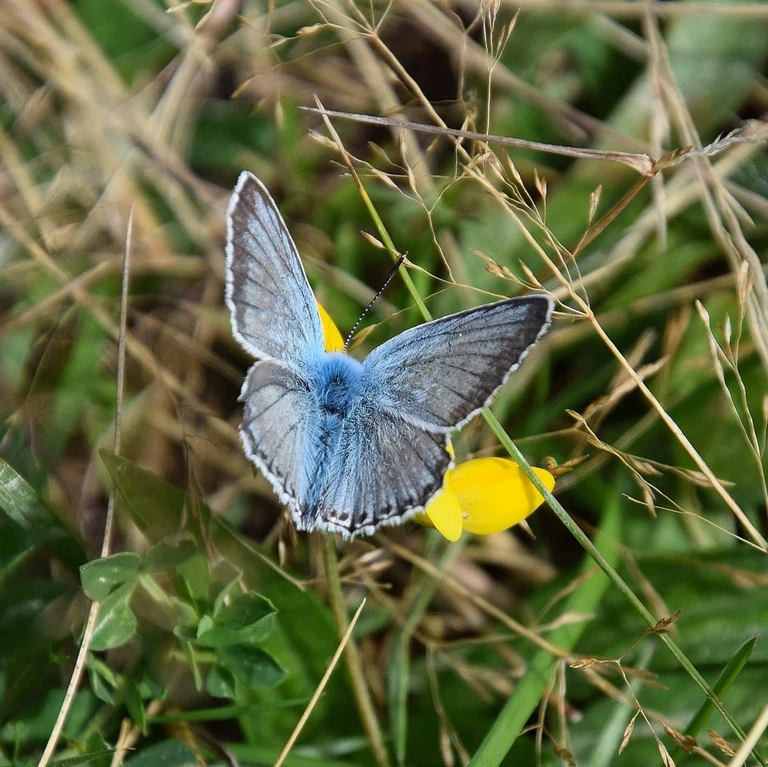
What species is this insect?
Lysandra coridon
